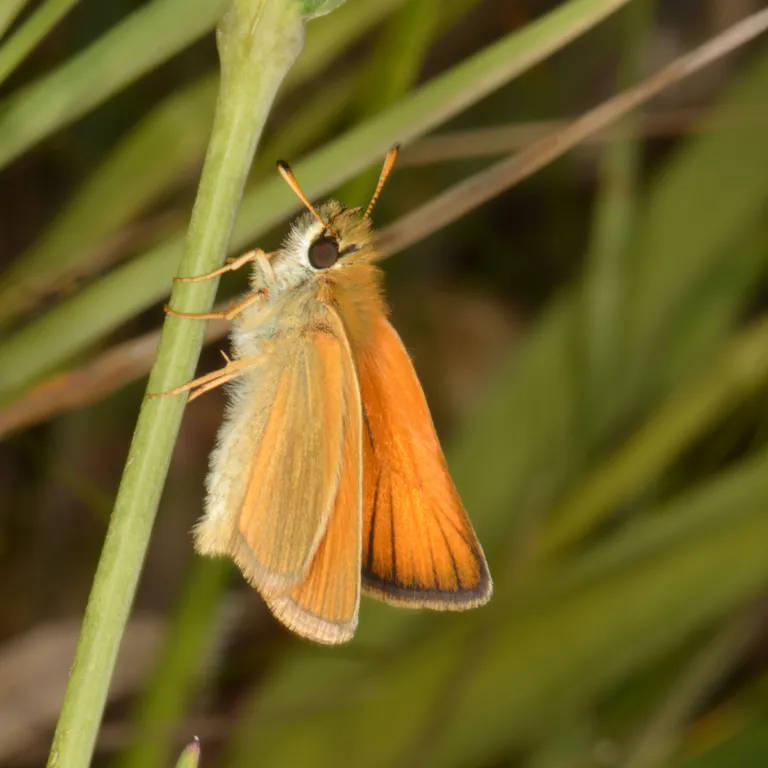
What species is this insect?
Thymelicus lineola
